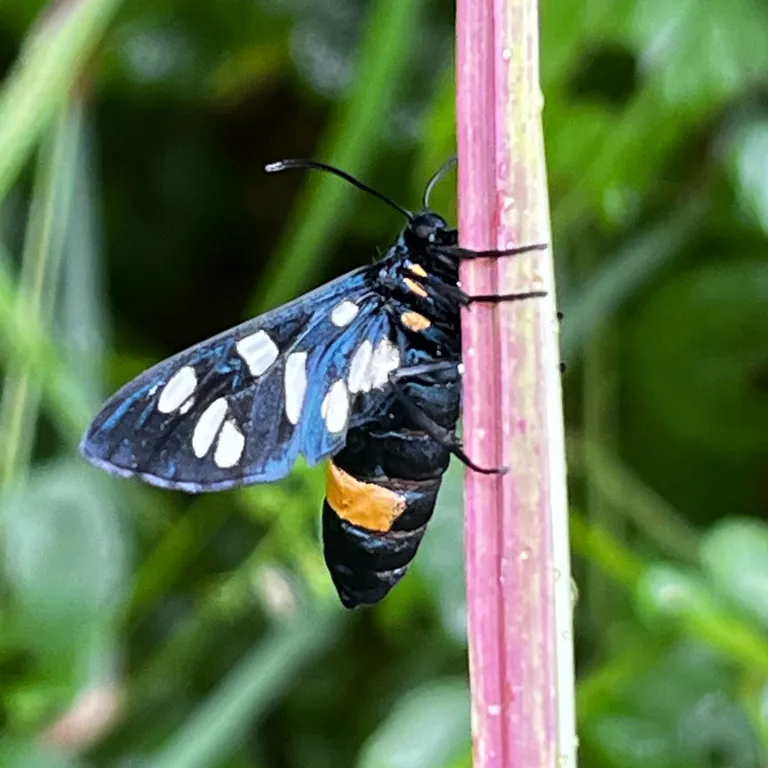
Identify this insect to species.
Amata phegea
